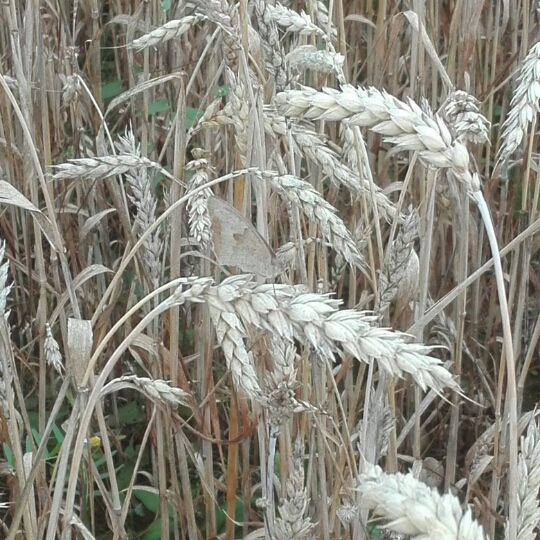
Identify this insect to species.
Maniola jurtina
